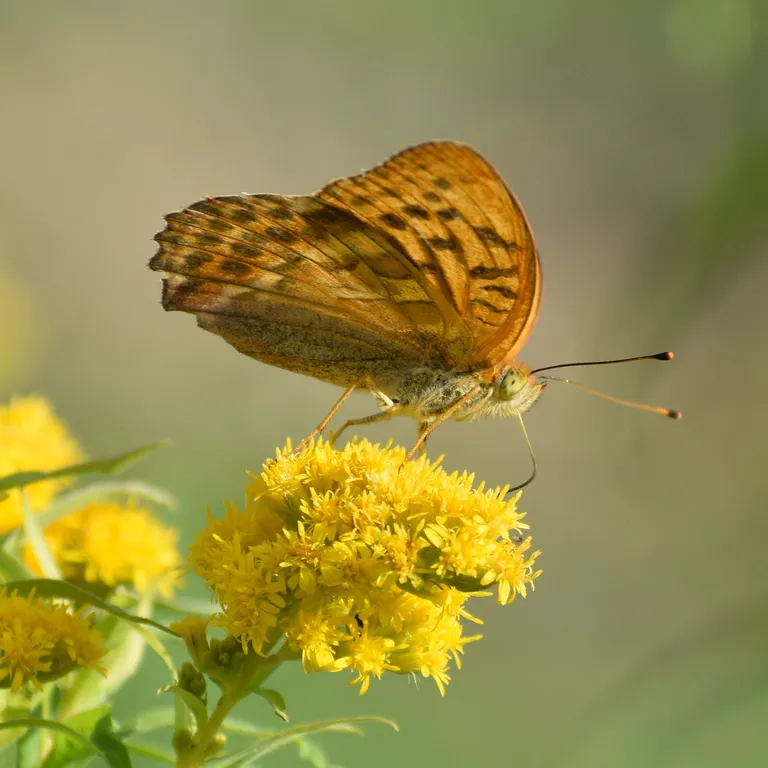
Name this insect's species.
Argynnis paphia
